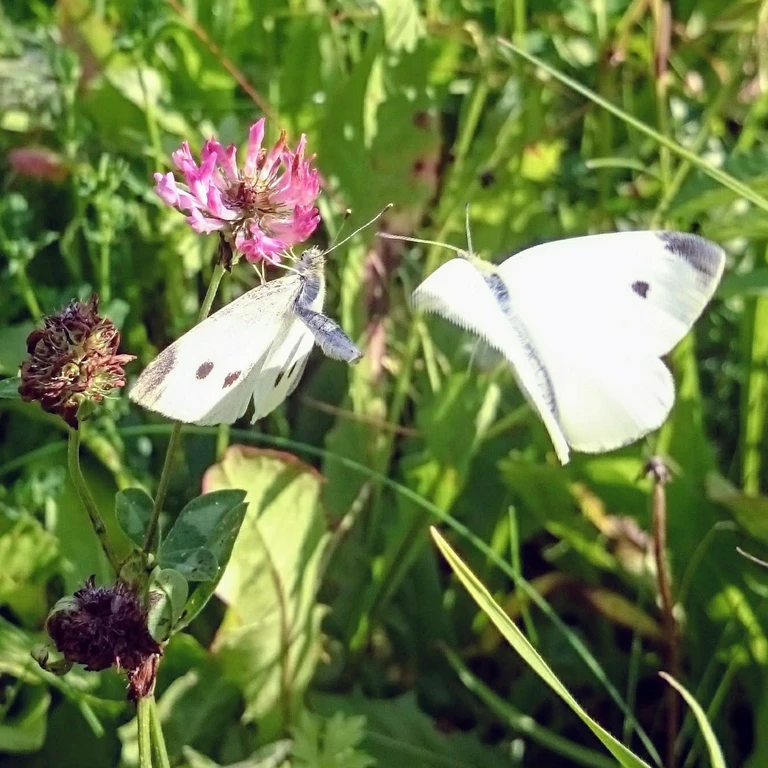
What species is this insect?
Pieris rapae
